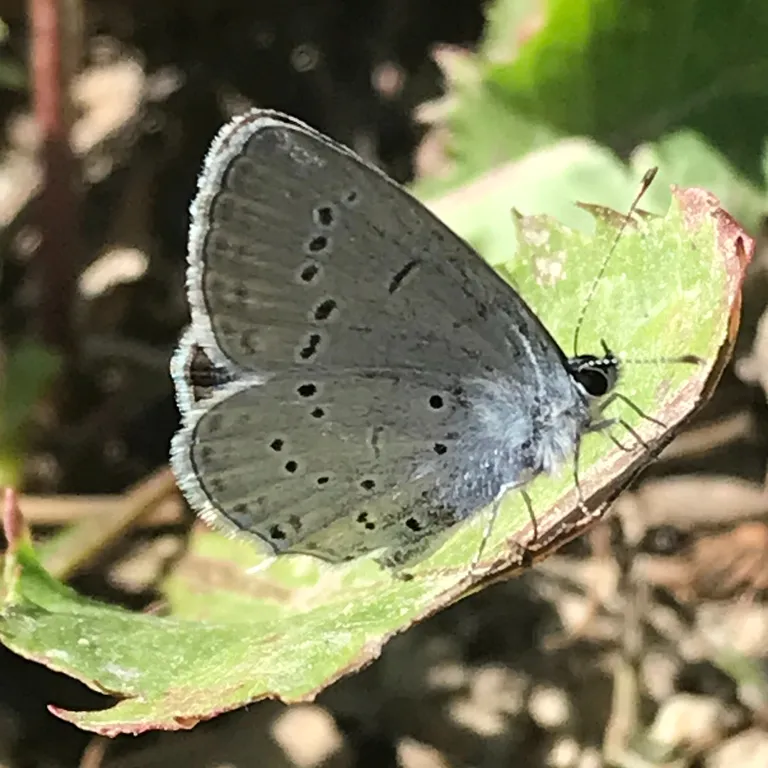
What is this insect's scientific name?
Cupido decolorata (also Elkalyce decolorata)
